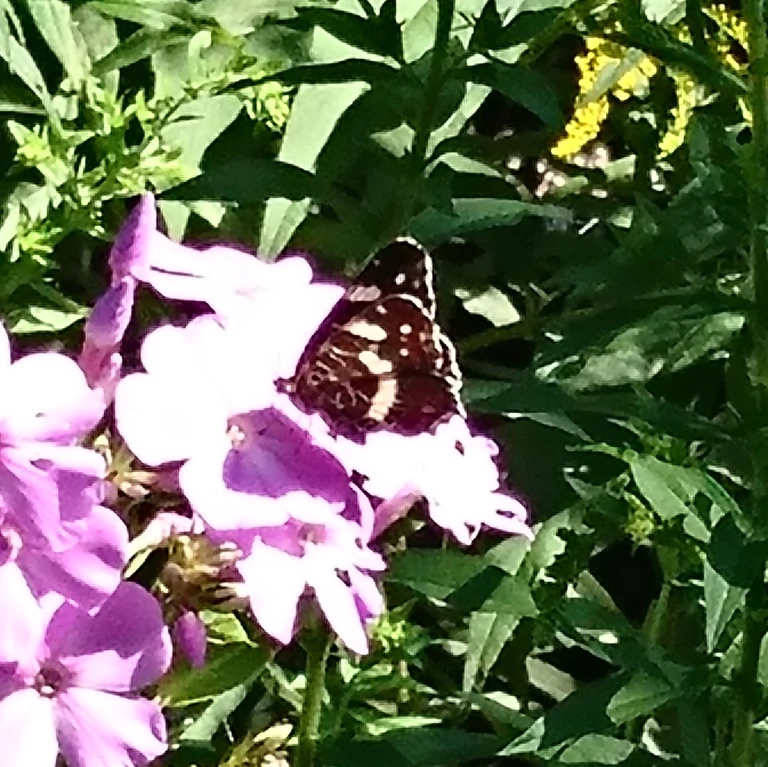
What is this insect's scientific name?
Araschnia levana
